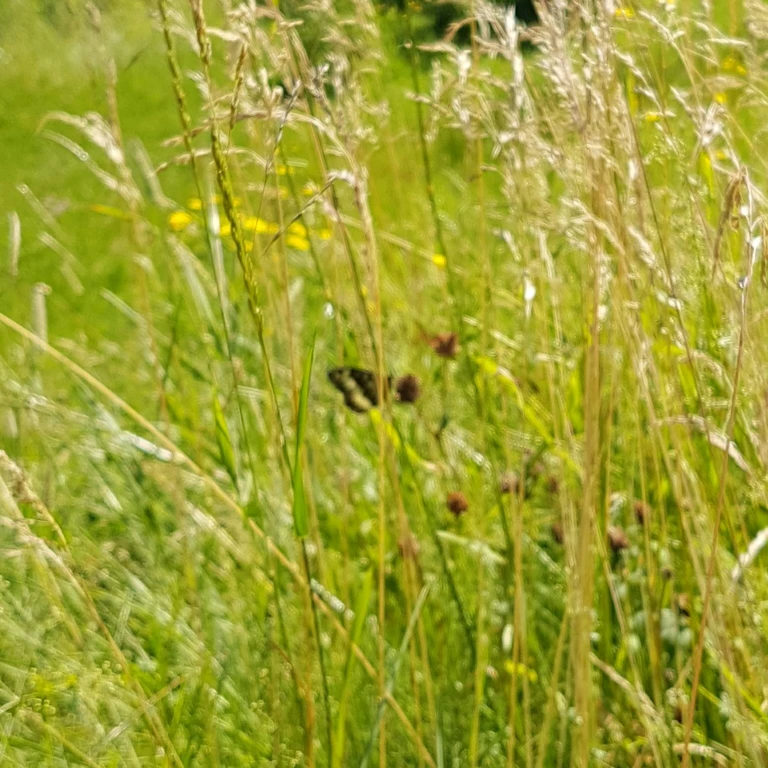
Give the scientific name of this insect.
Brintesia circe
